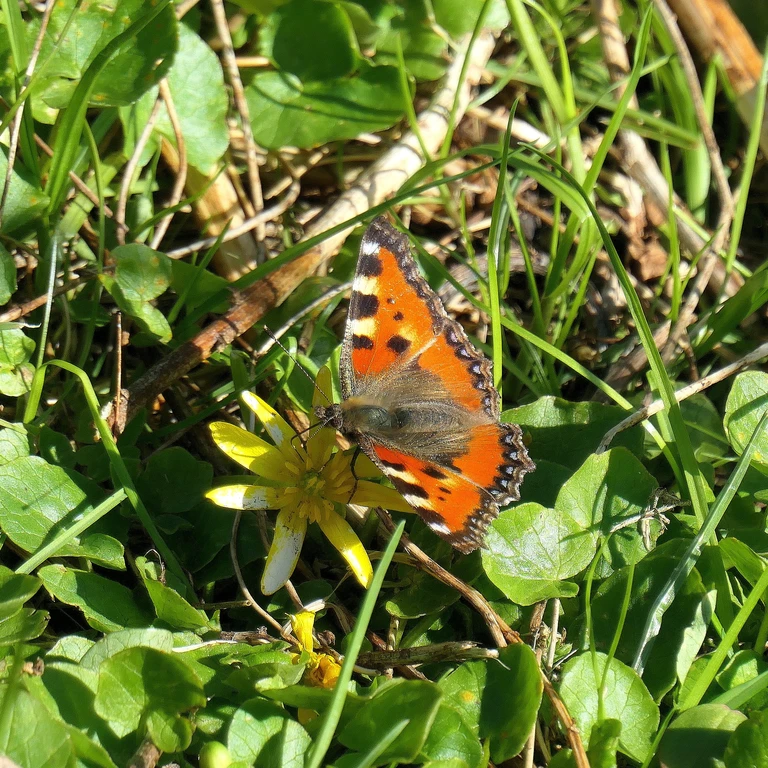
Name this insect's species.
Aglais urticae
